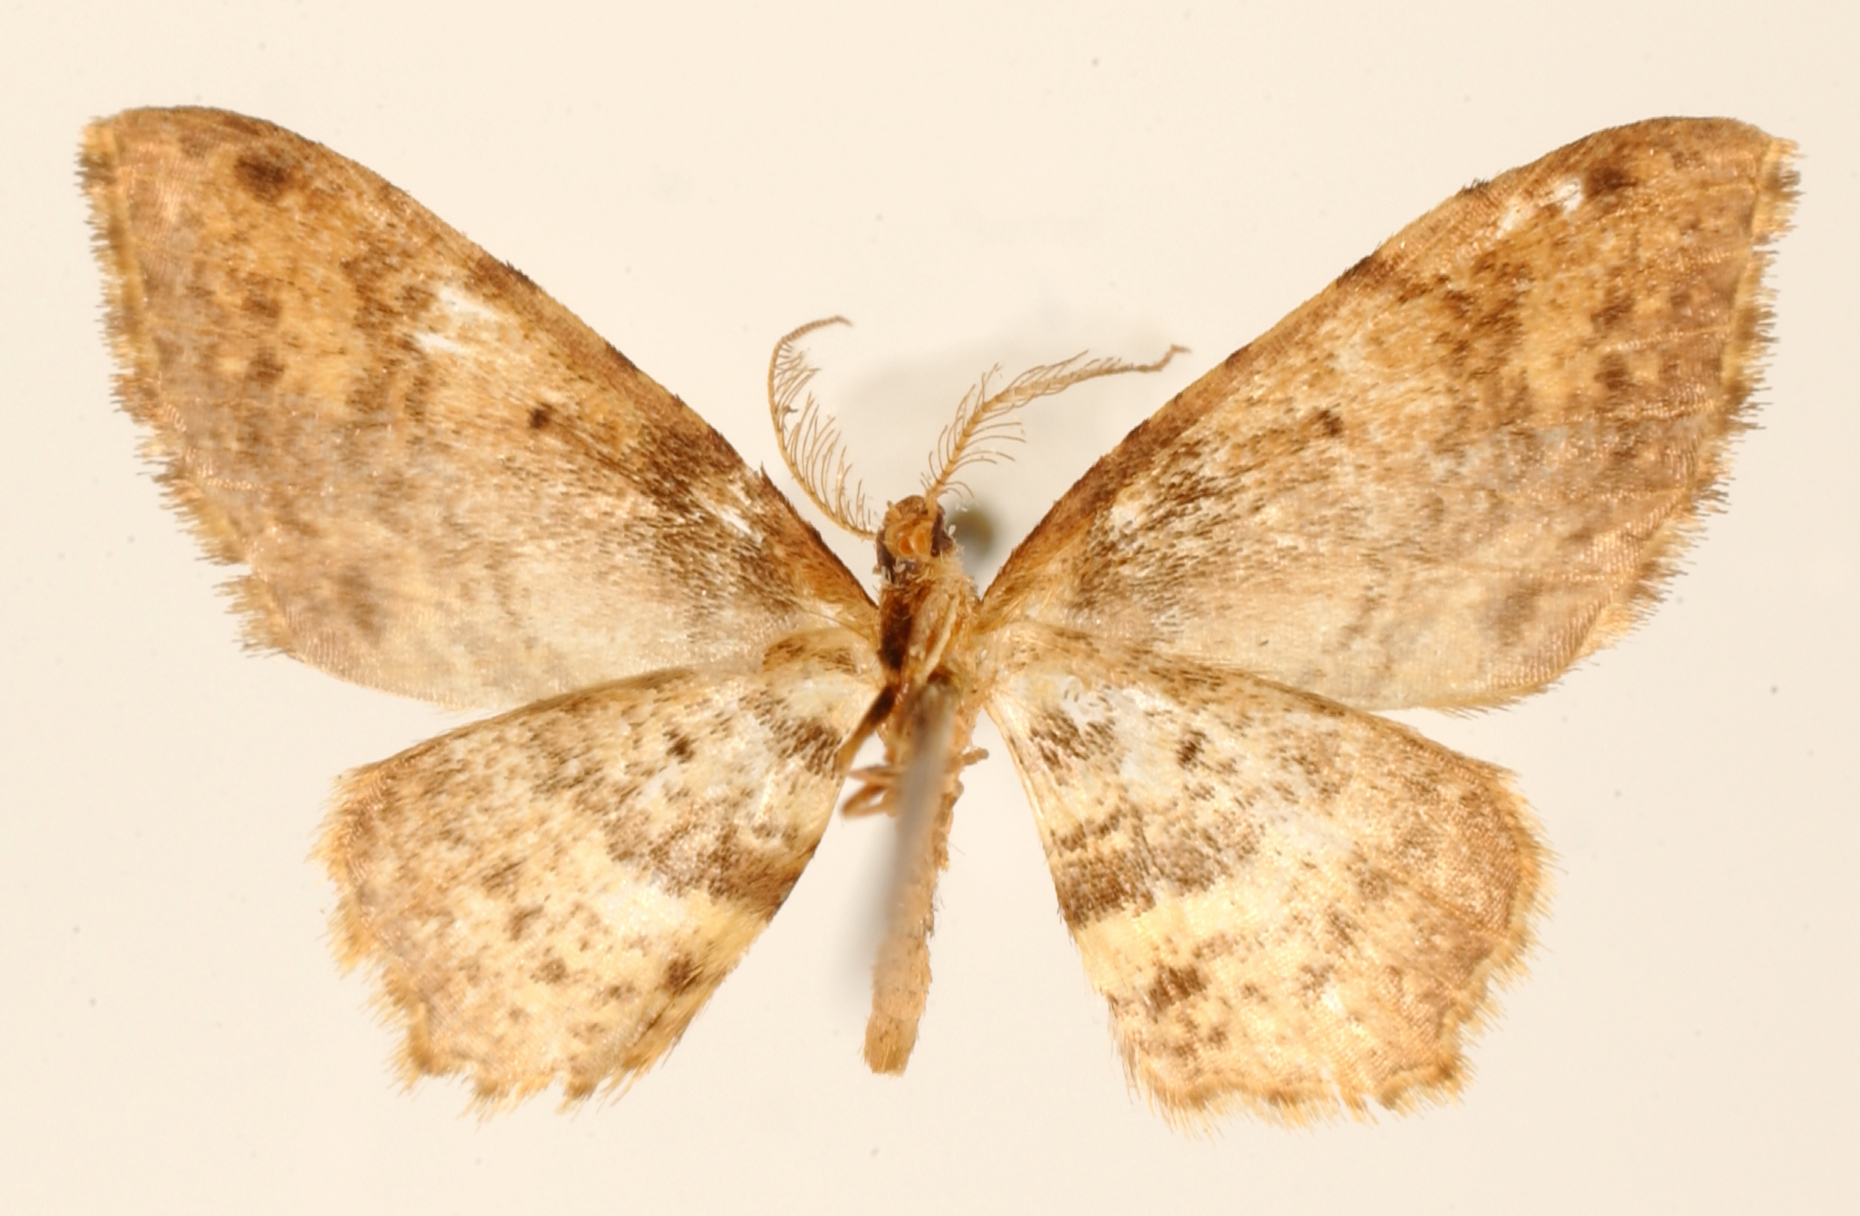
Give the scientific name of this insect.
Cambogia parva
